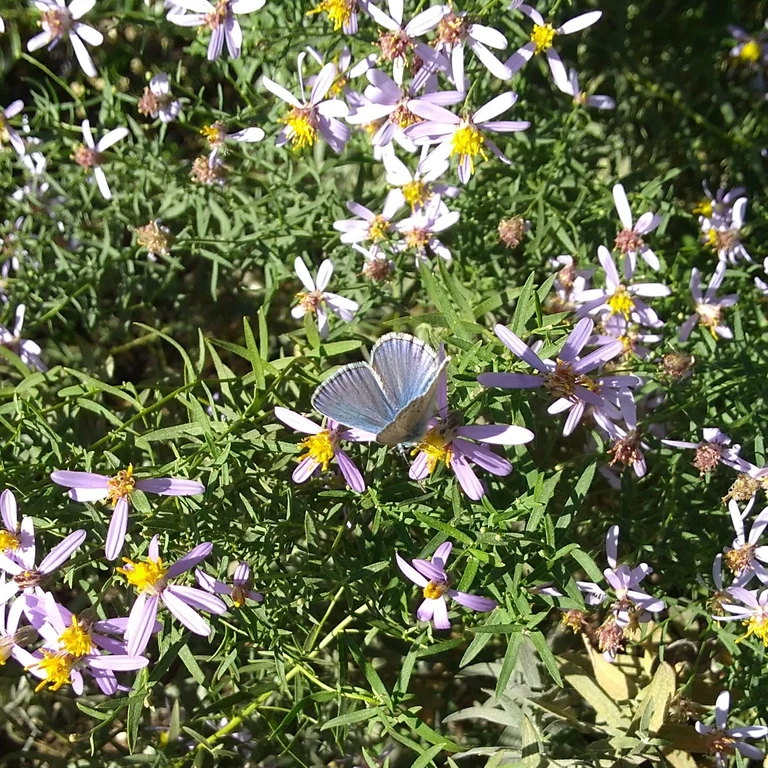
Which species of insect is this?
Polyommatus icarus
